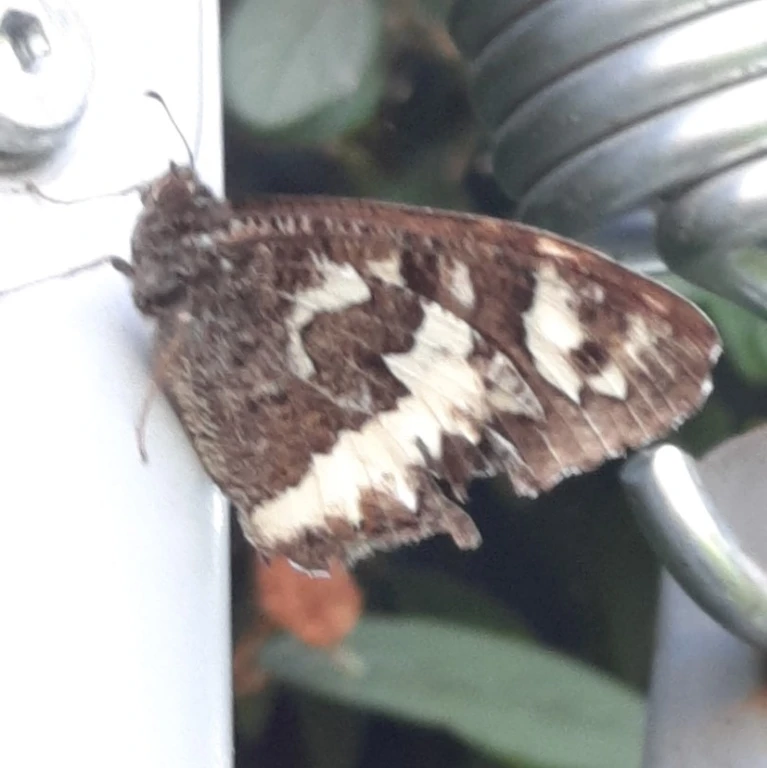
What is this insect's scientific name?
Brintesia circe
